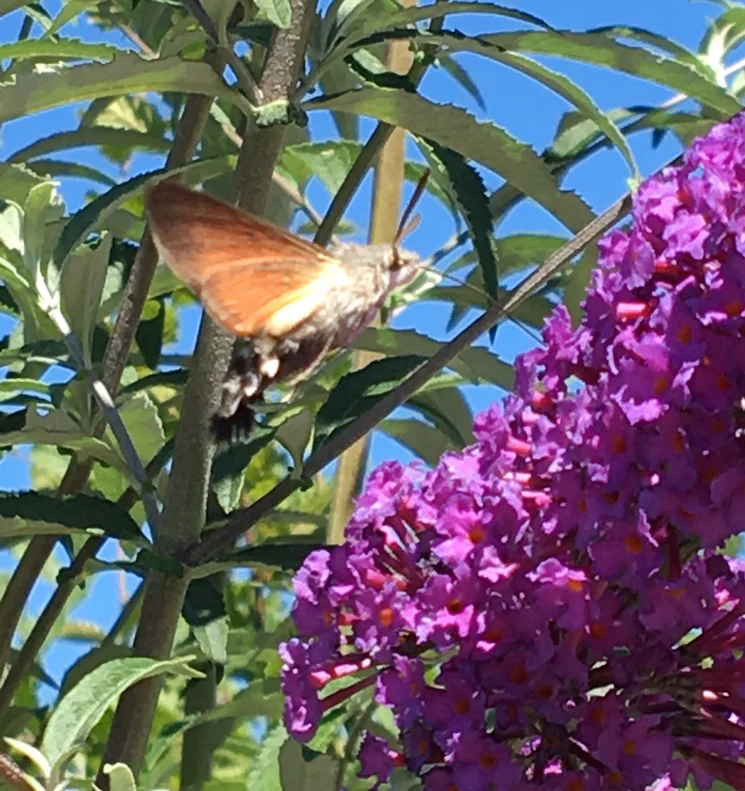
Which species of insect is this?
Macroglossum stellatarum
